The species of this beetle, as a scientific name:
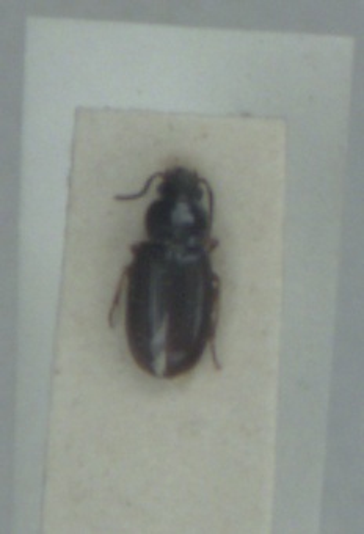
Acupalpus brunnipes
